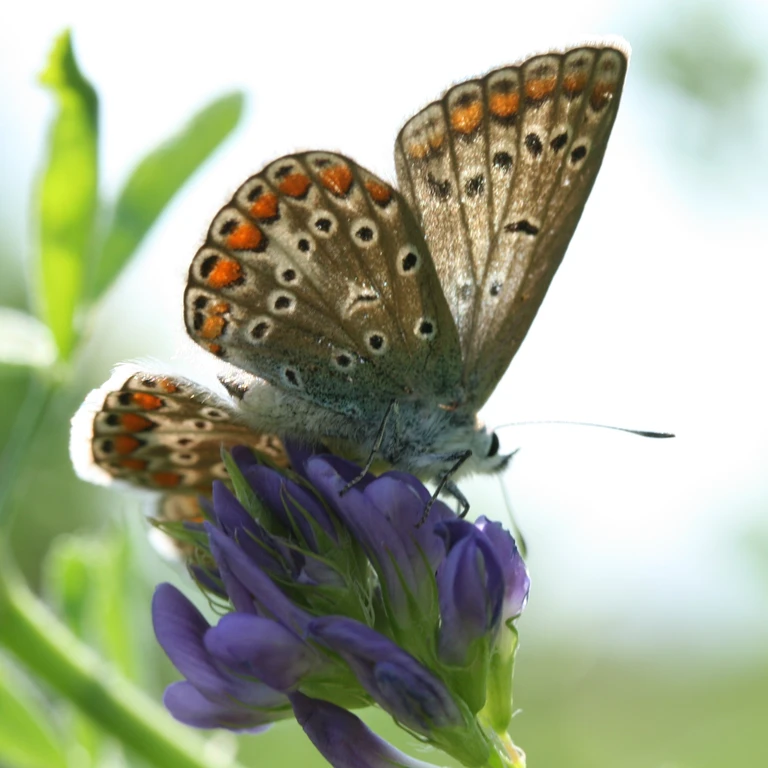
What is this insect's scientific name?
Polyommatus icarus
